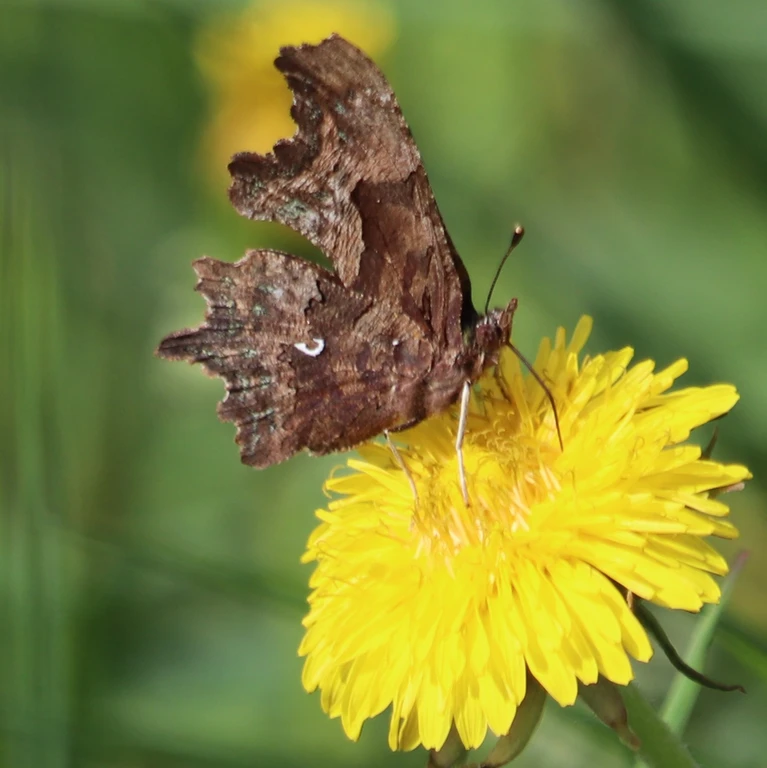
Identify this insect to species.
Polygonia c-album
